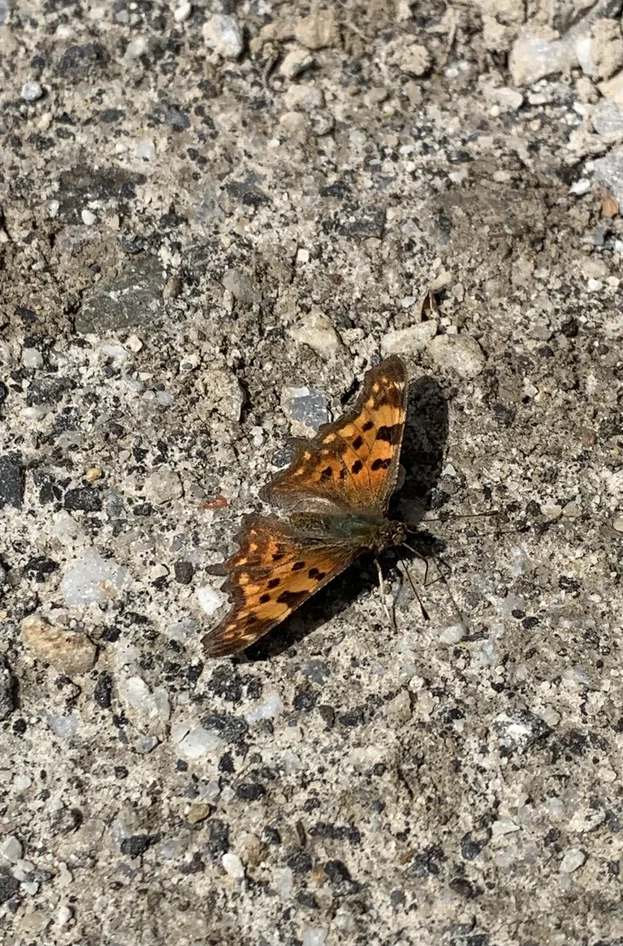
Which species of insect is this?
Polygonia c-album
